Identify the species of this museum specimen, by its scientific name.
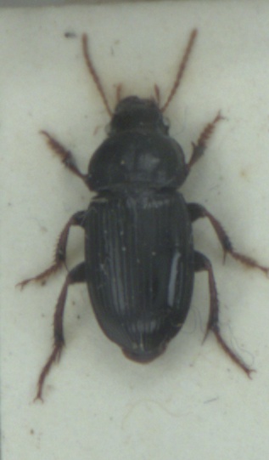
Harpalus tardus
